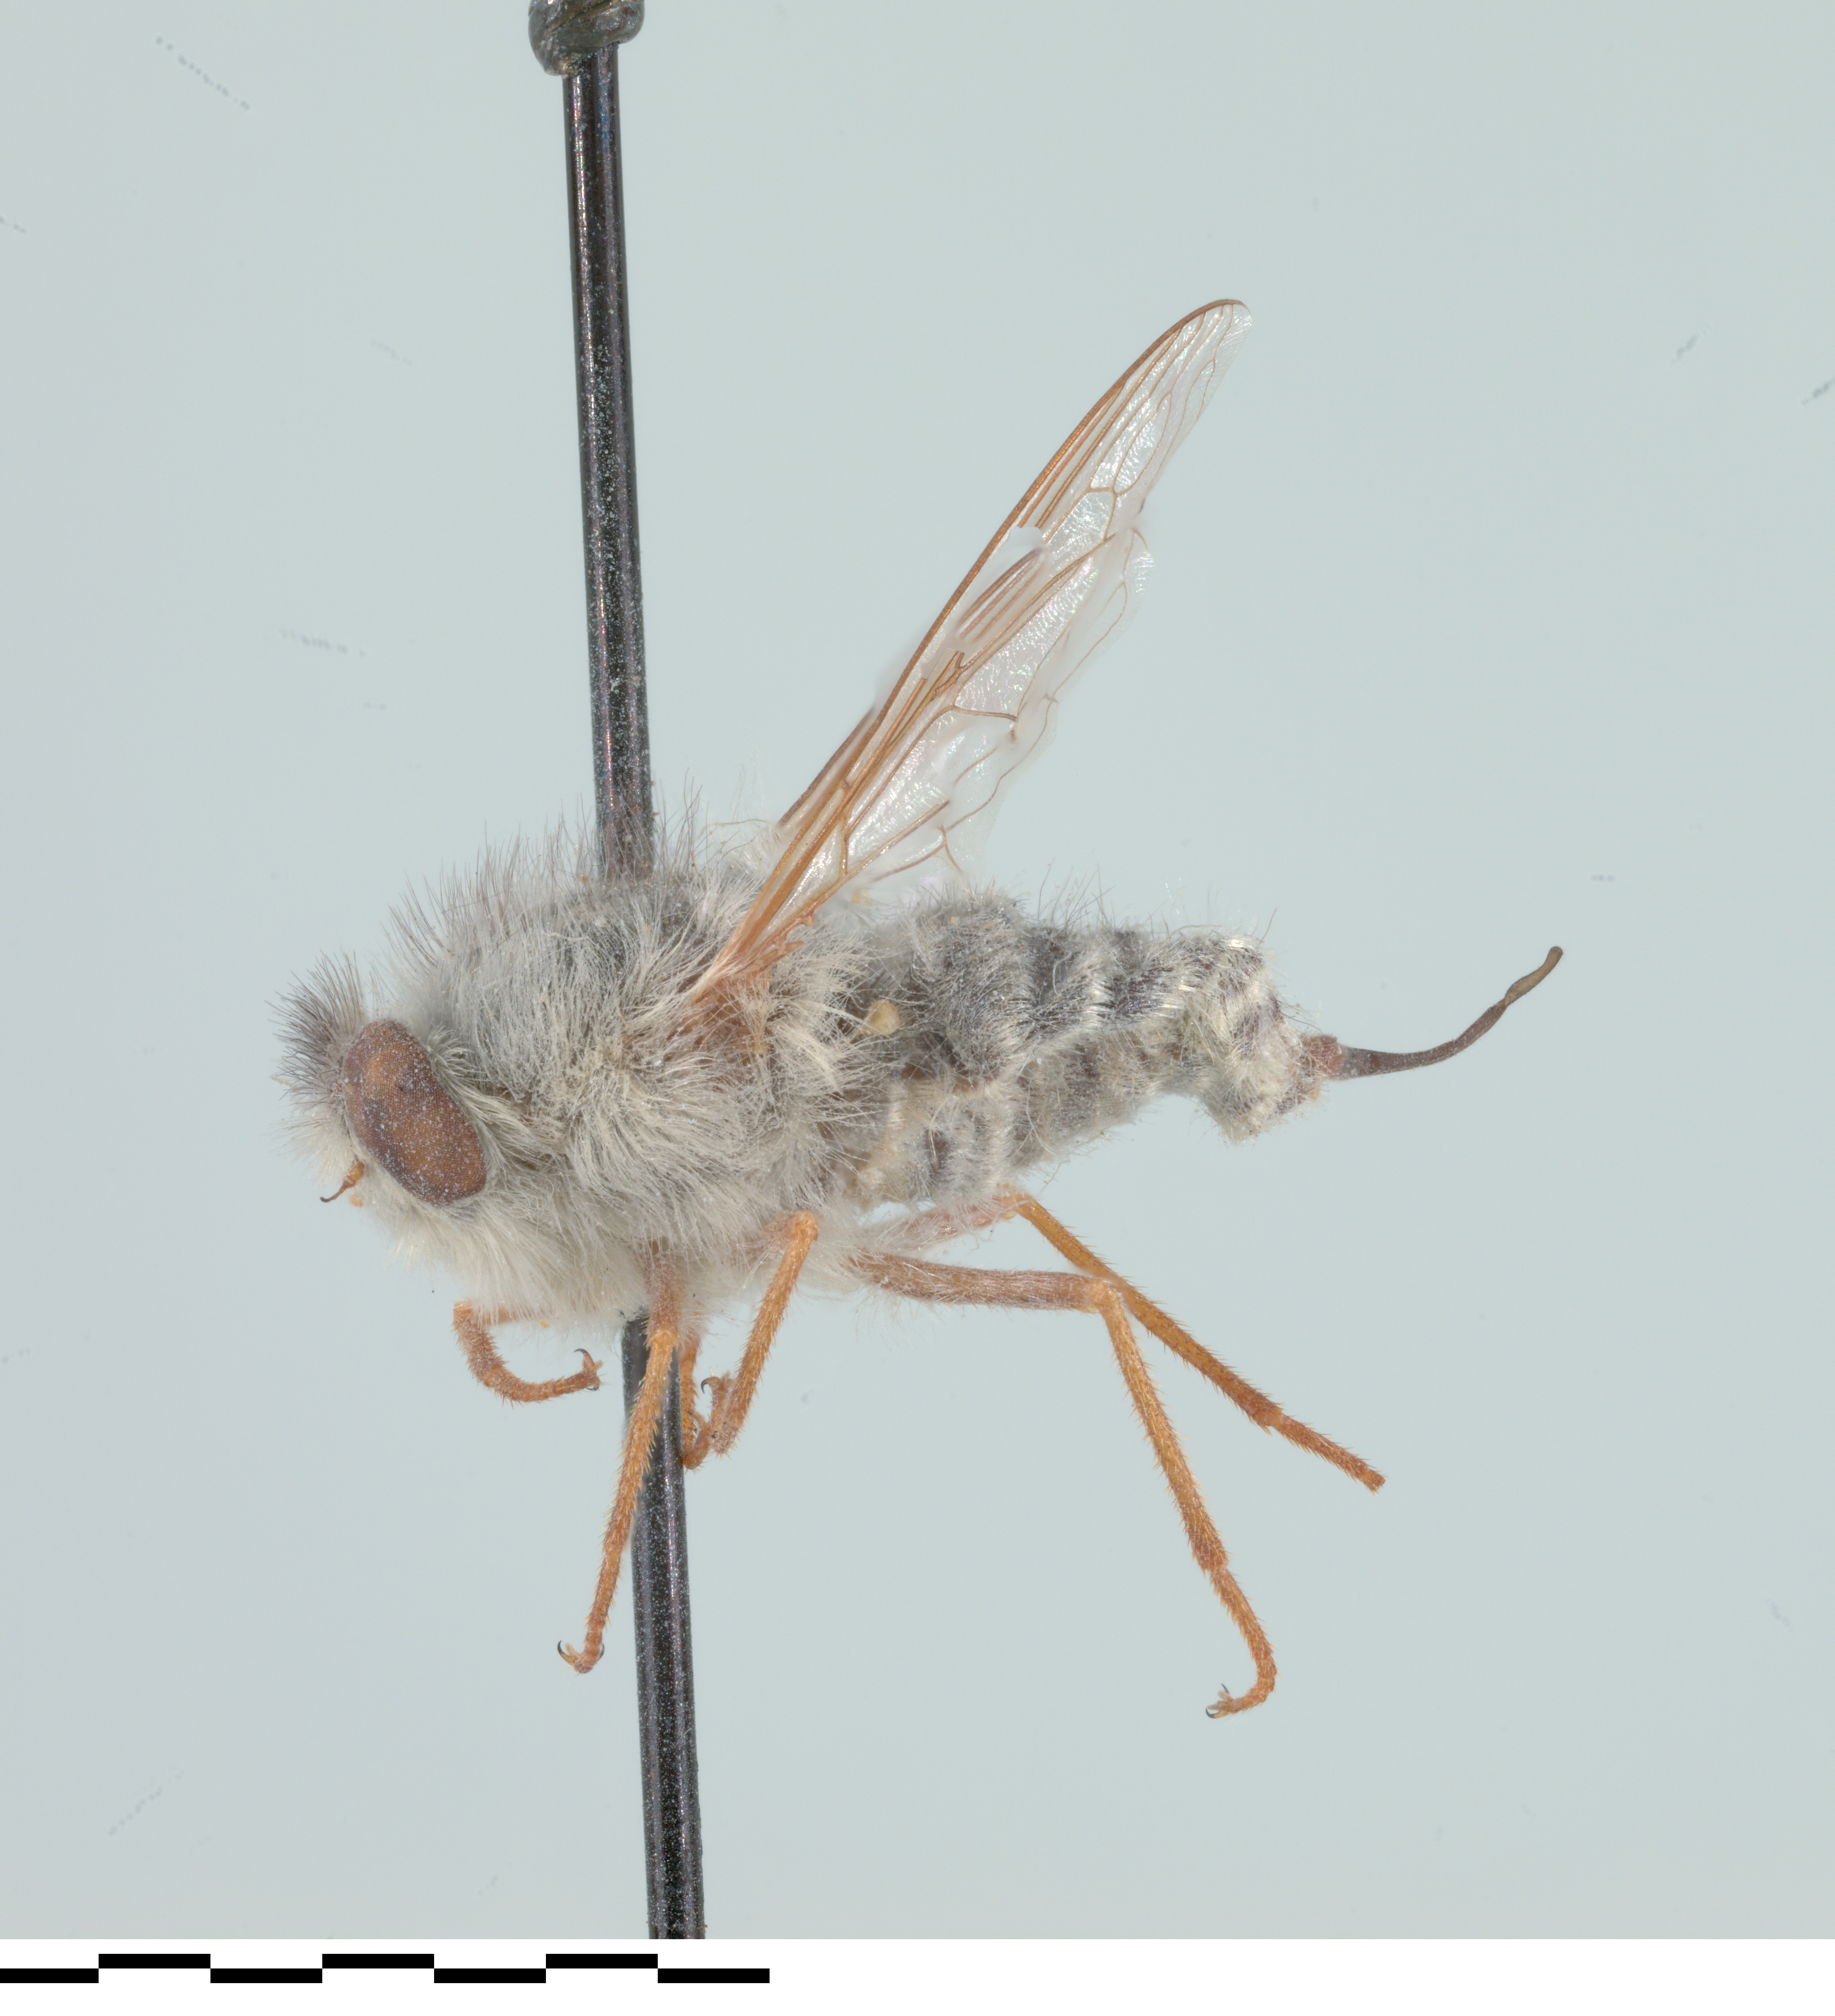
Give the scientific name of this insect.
Trichopsidea clausa
